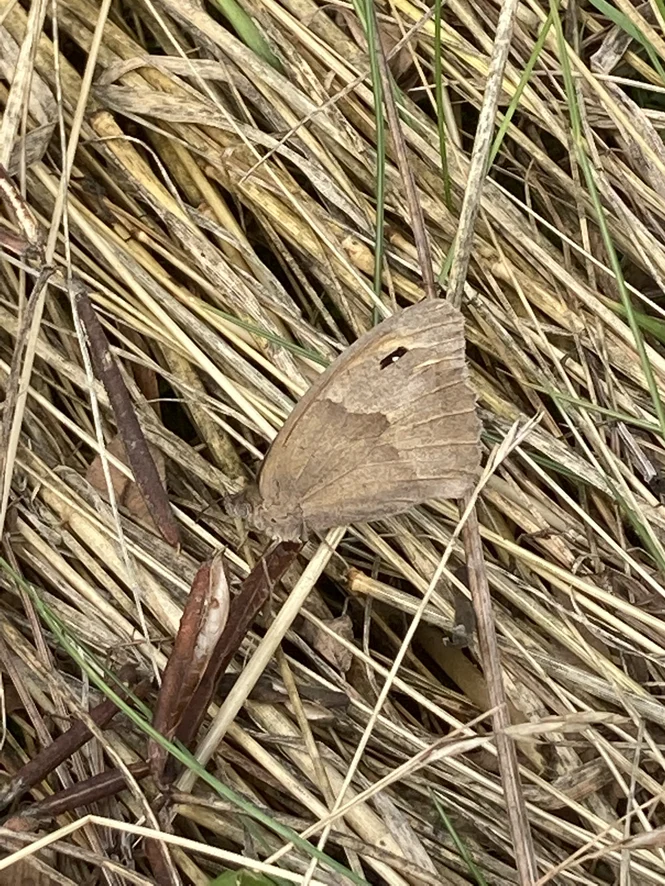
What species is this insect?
Maniola jurtina
